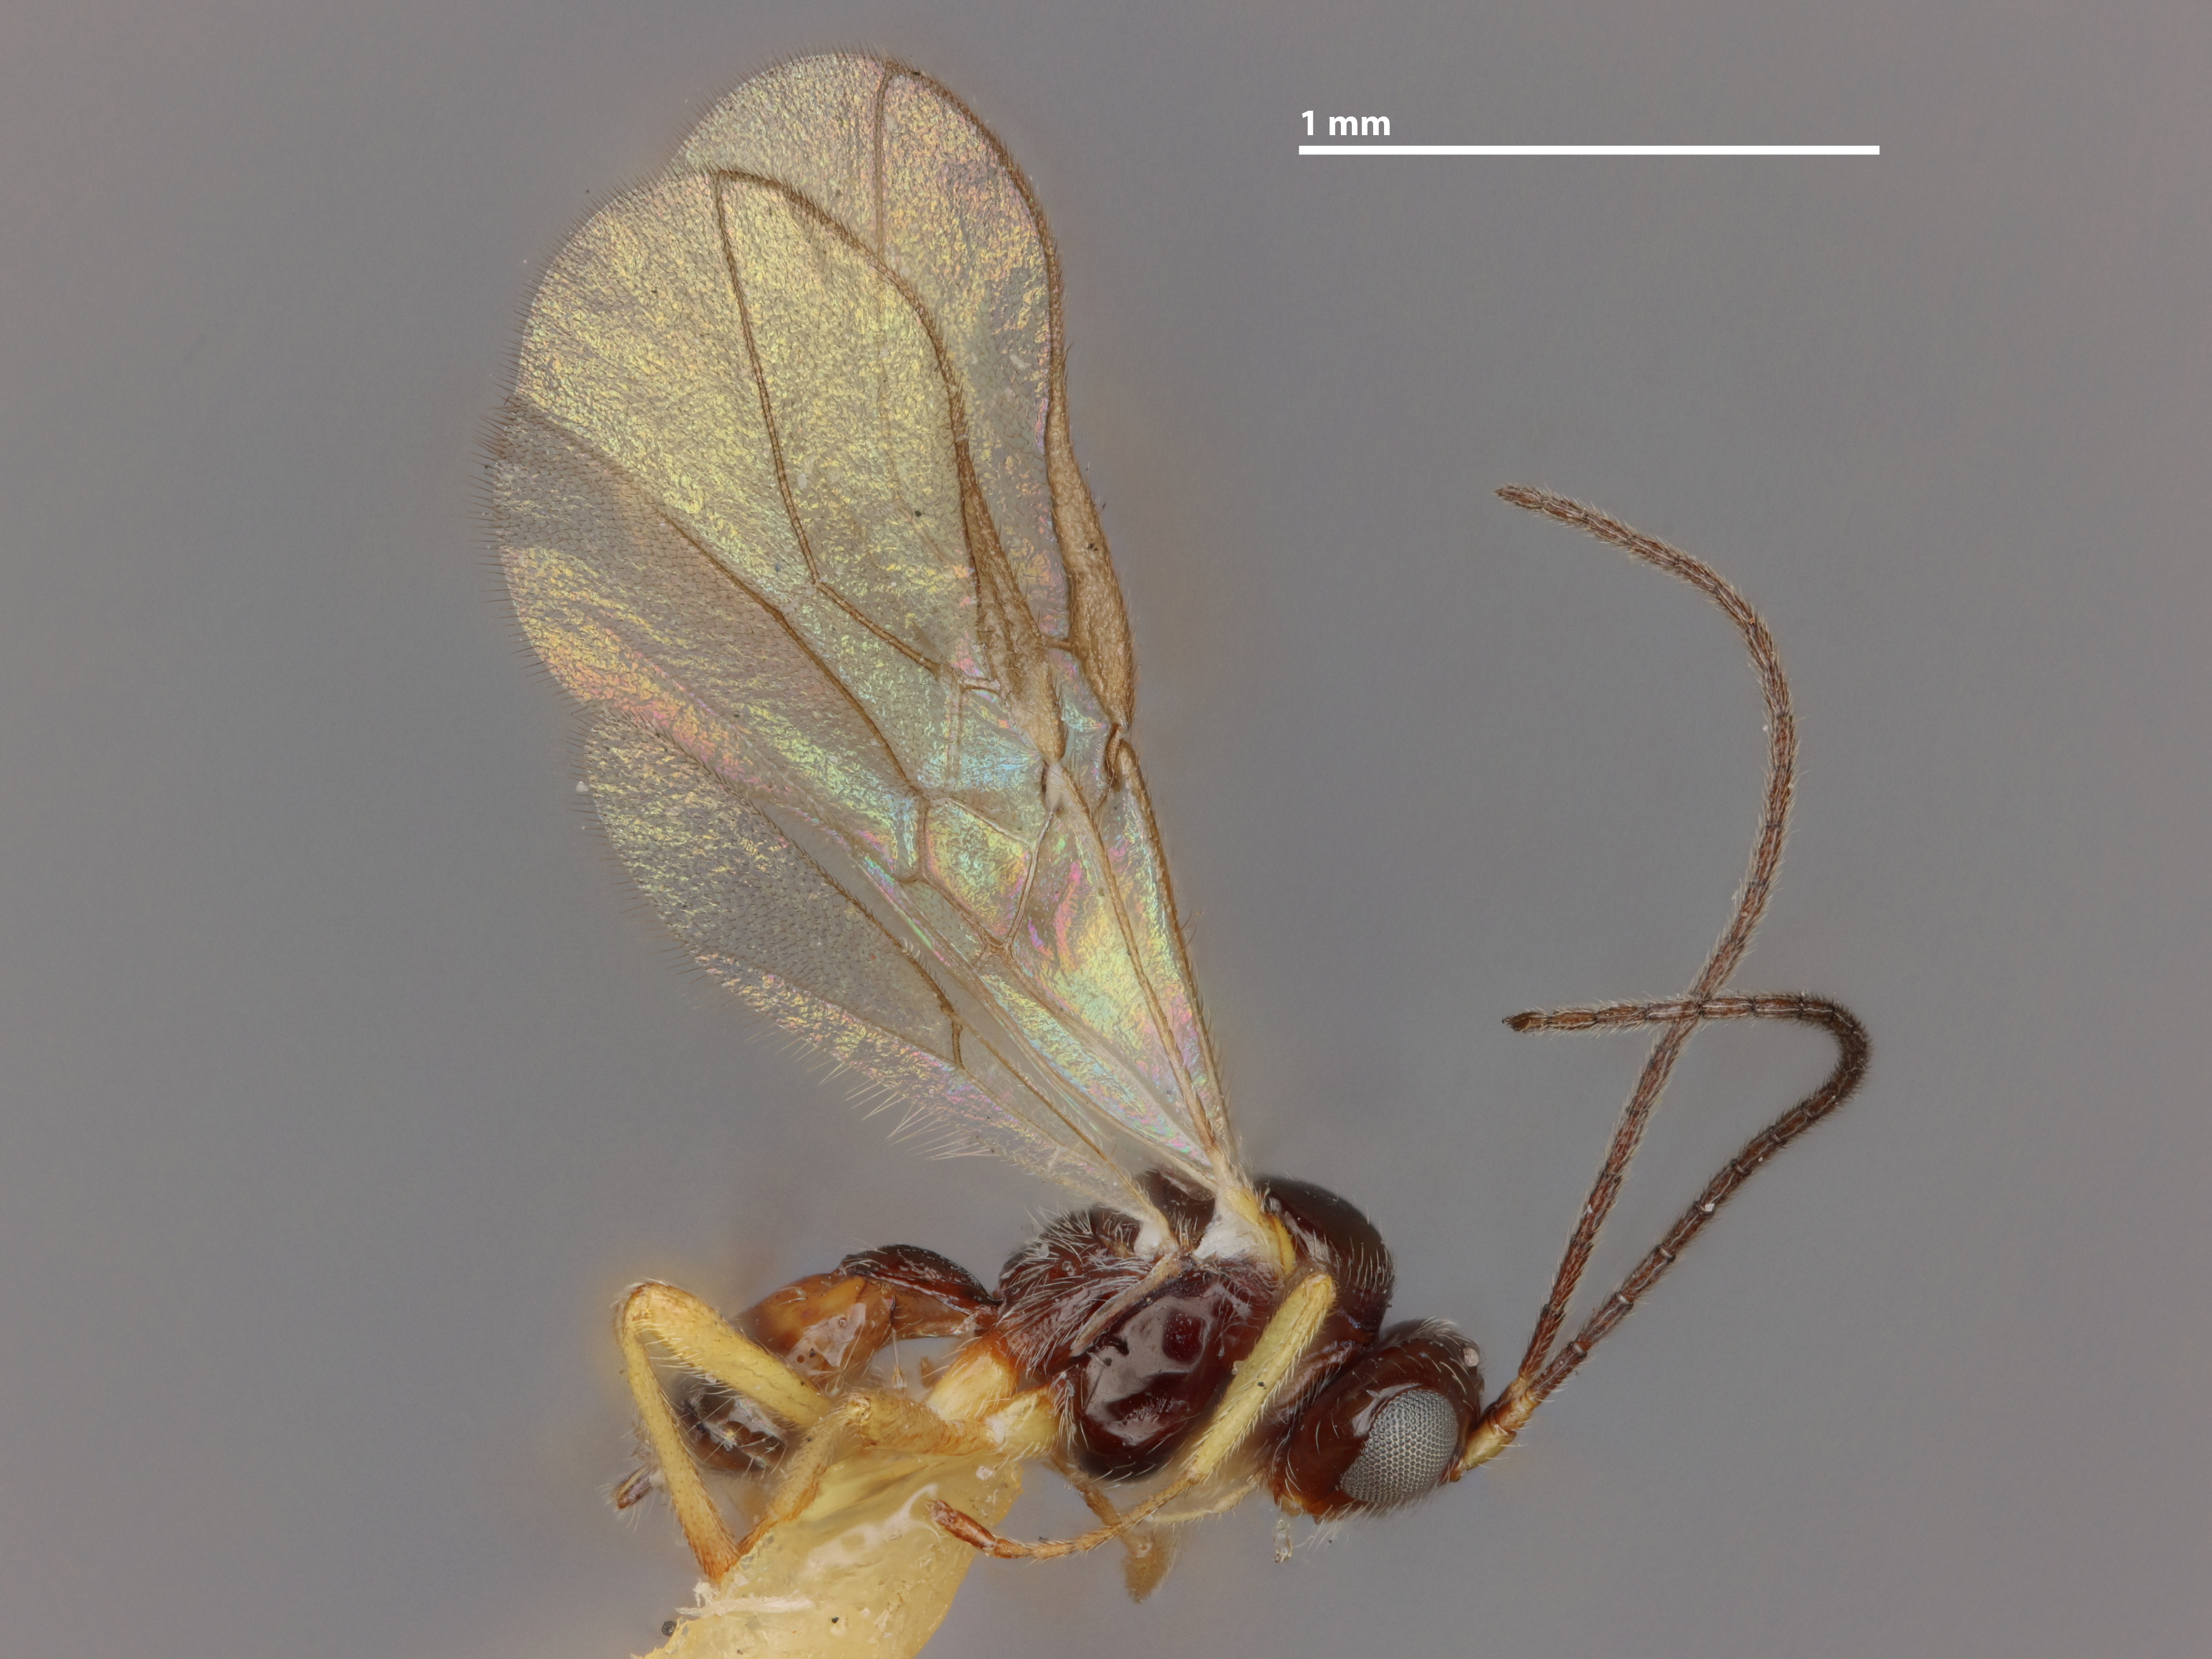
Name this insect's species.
Opius nudiscutum
